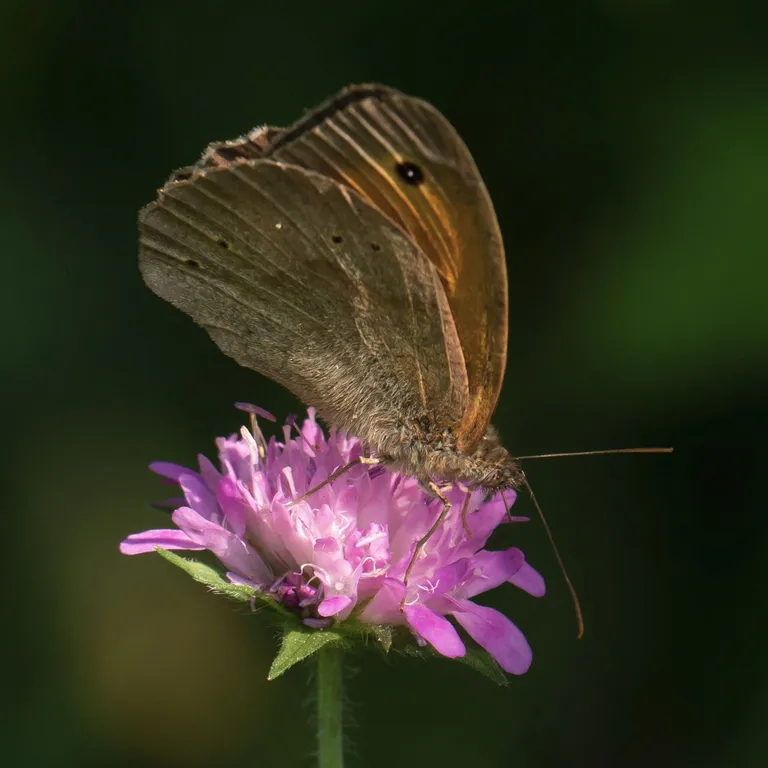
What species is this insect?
Maniola jurtina
